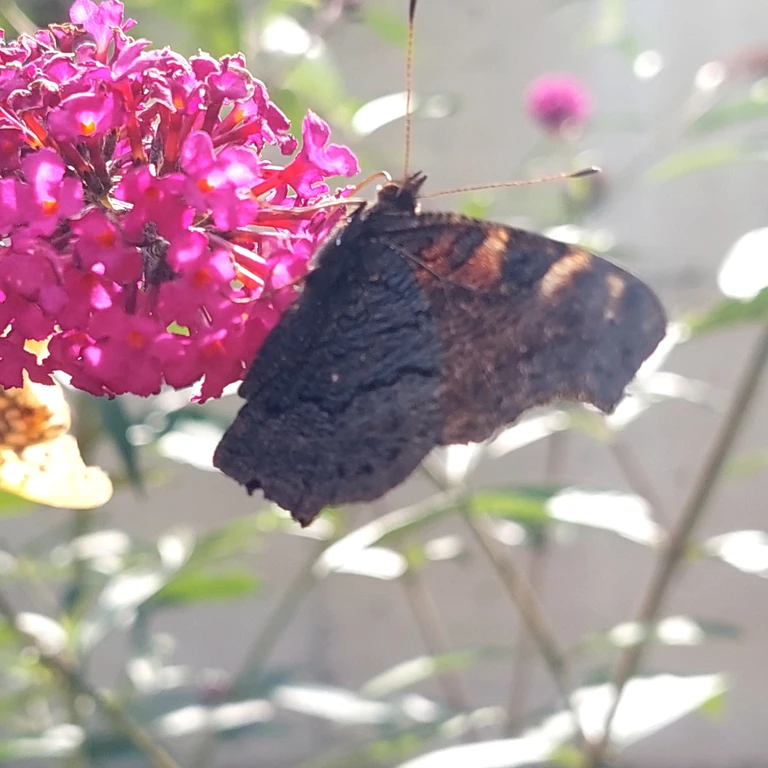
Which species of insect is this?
Aglais io
